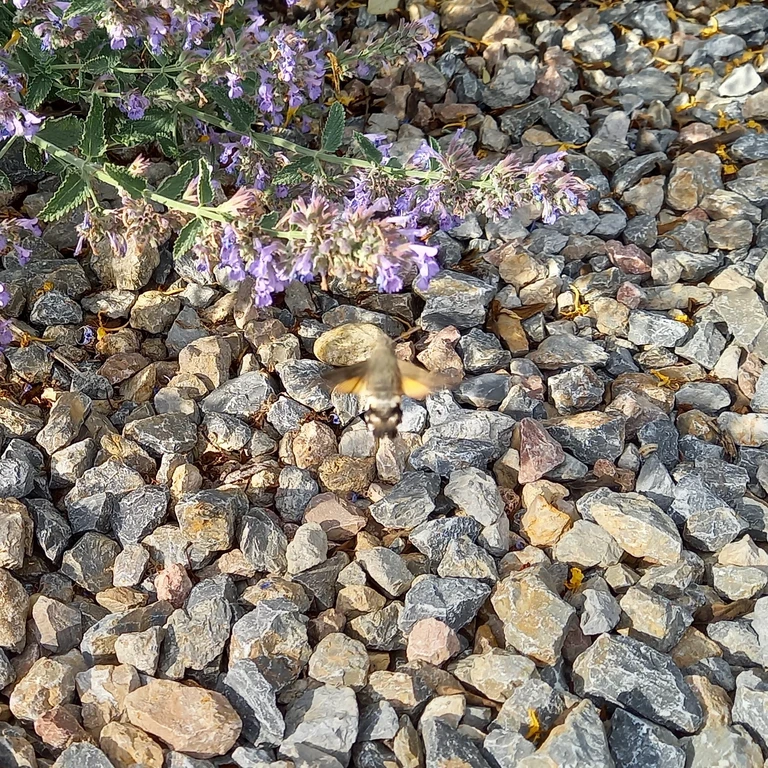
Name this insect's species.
Macroglossum stellatarum
